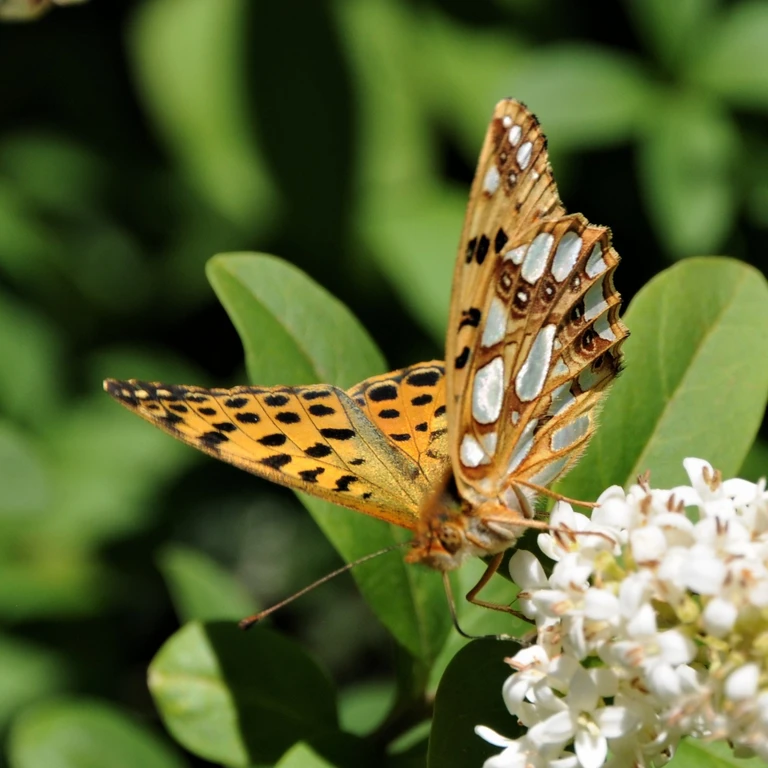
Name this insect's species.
Issoria lathonia
